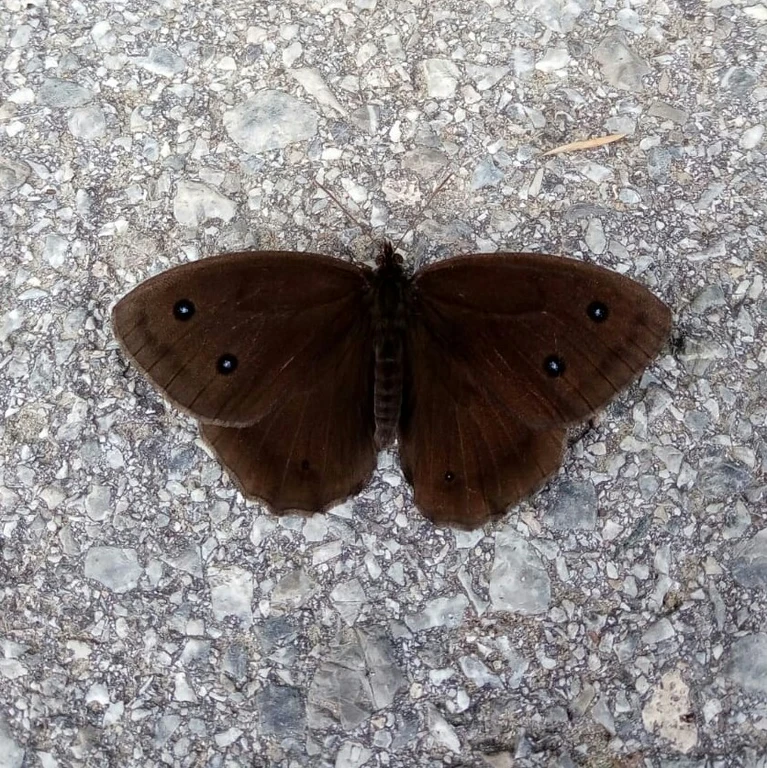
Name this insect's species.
Minois dryas
